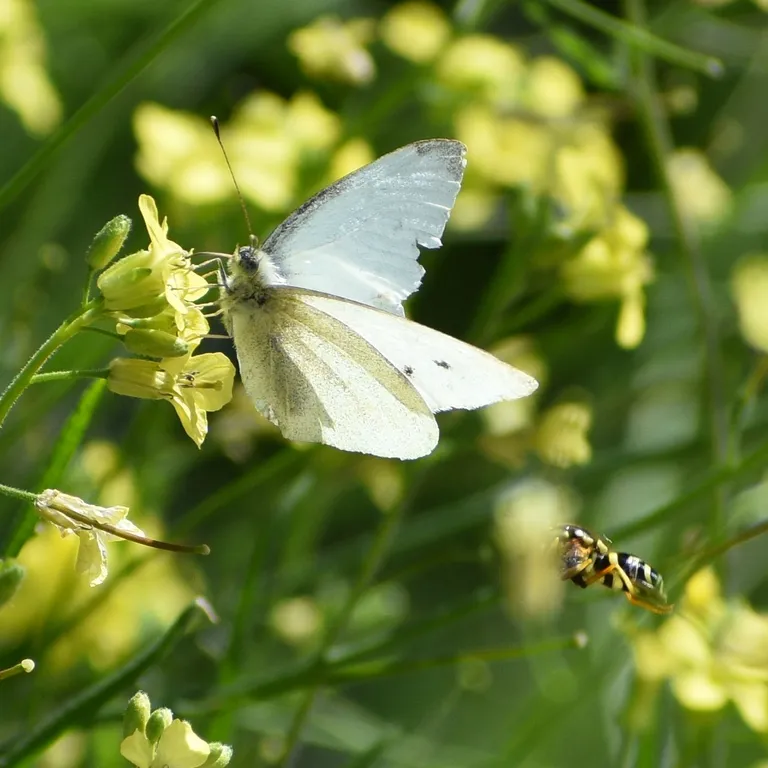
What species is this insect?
Pieris rapae
